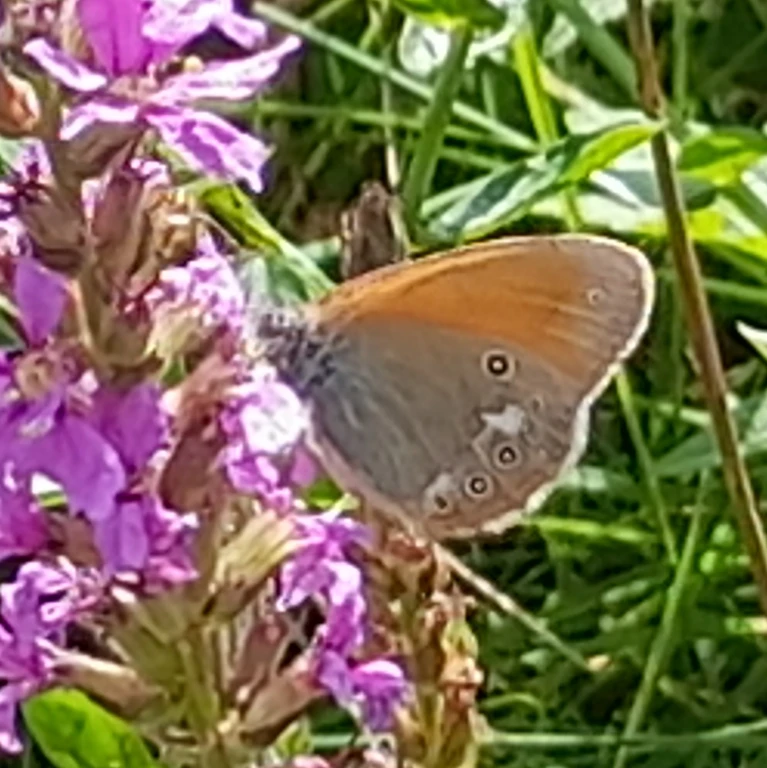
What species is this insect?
Coenonympha glycerion (also Coenonympha iphis)
